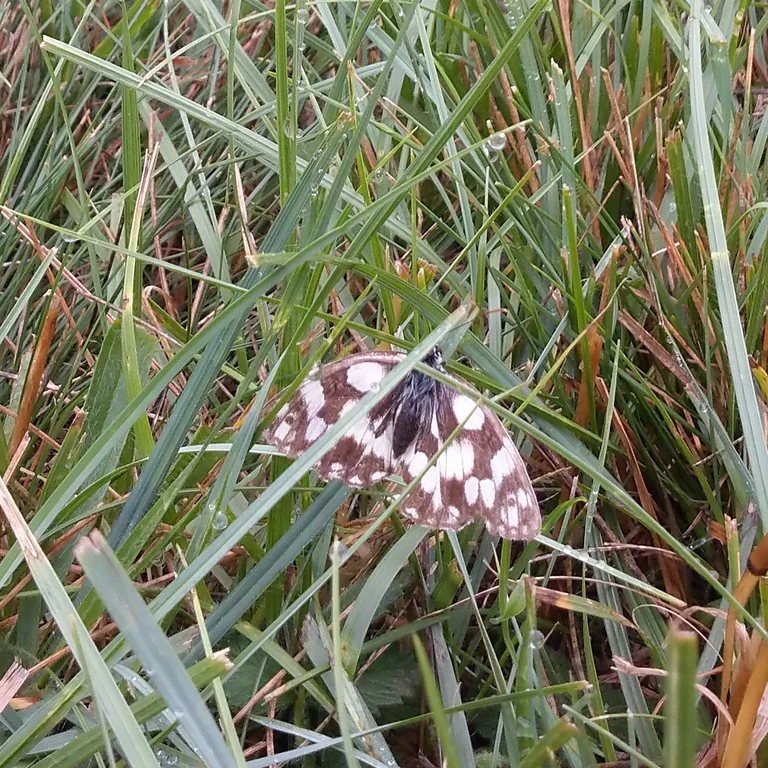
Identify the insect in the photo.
Melanargia galathea
